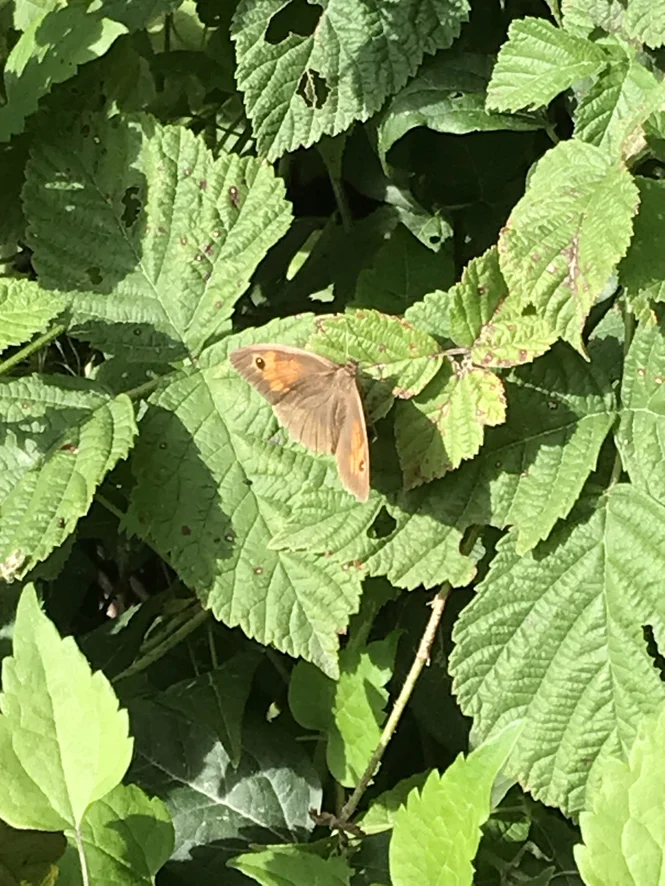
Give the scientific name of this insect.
Maniola jurtina
